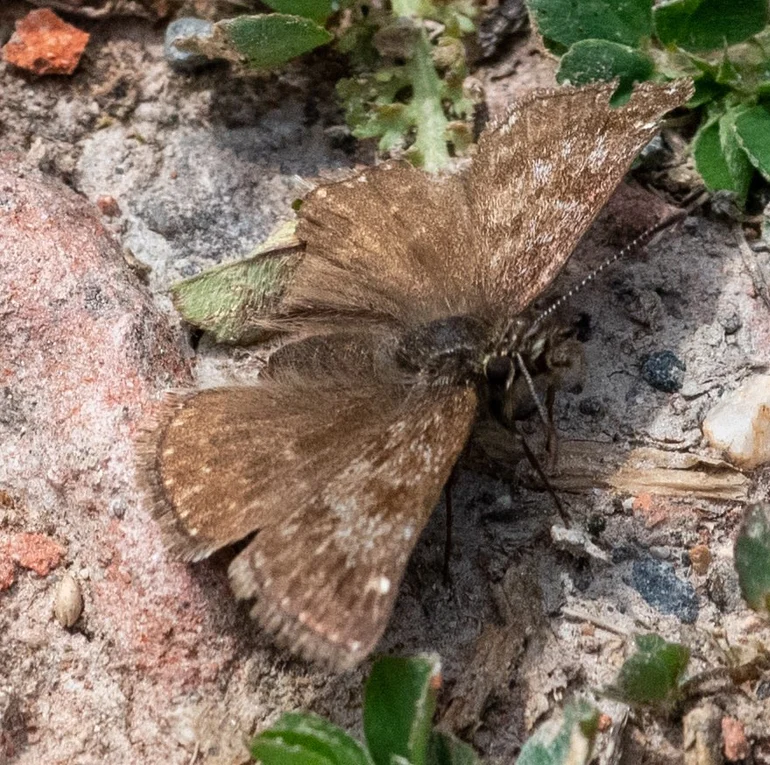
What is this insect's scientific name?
Erynnis tages
